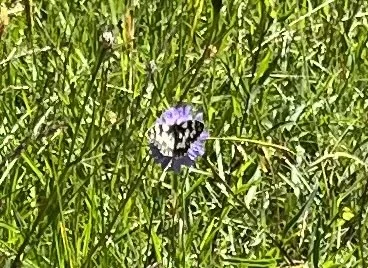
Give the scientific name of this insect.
Melanargia galathea
